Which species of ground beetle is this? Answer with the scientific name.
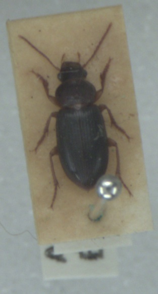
Ophonus rufibarbis
